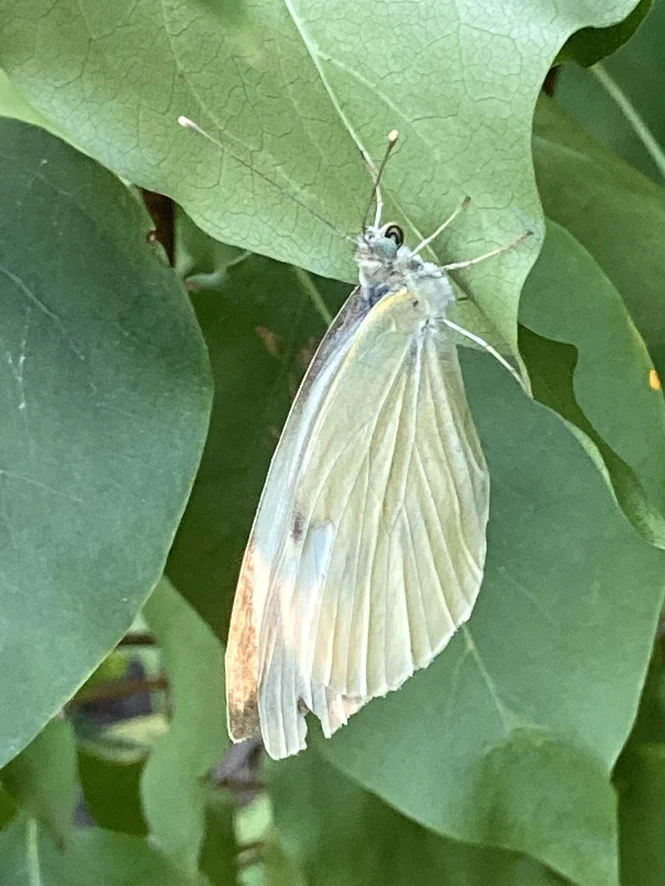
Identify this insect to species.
Pieris brassicae
